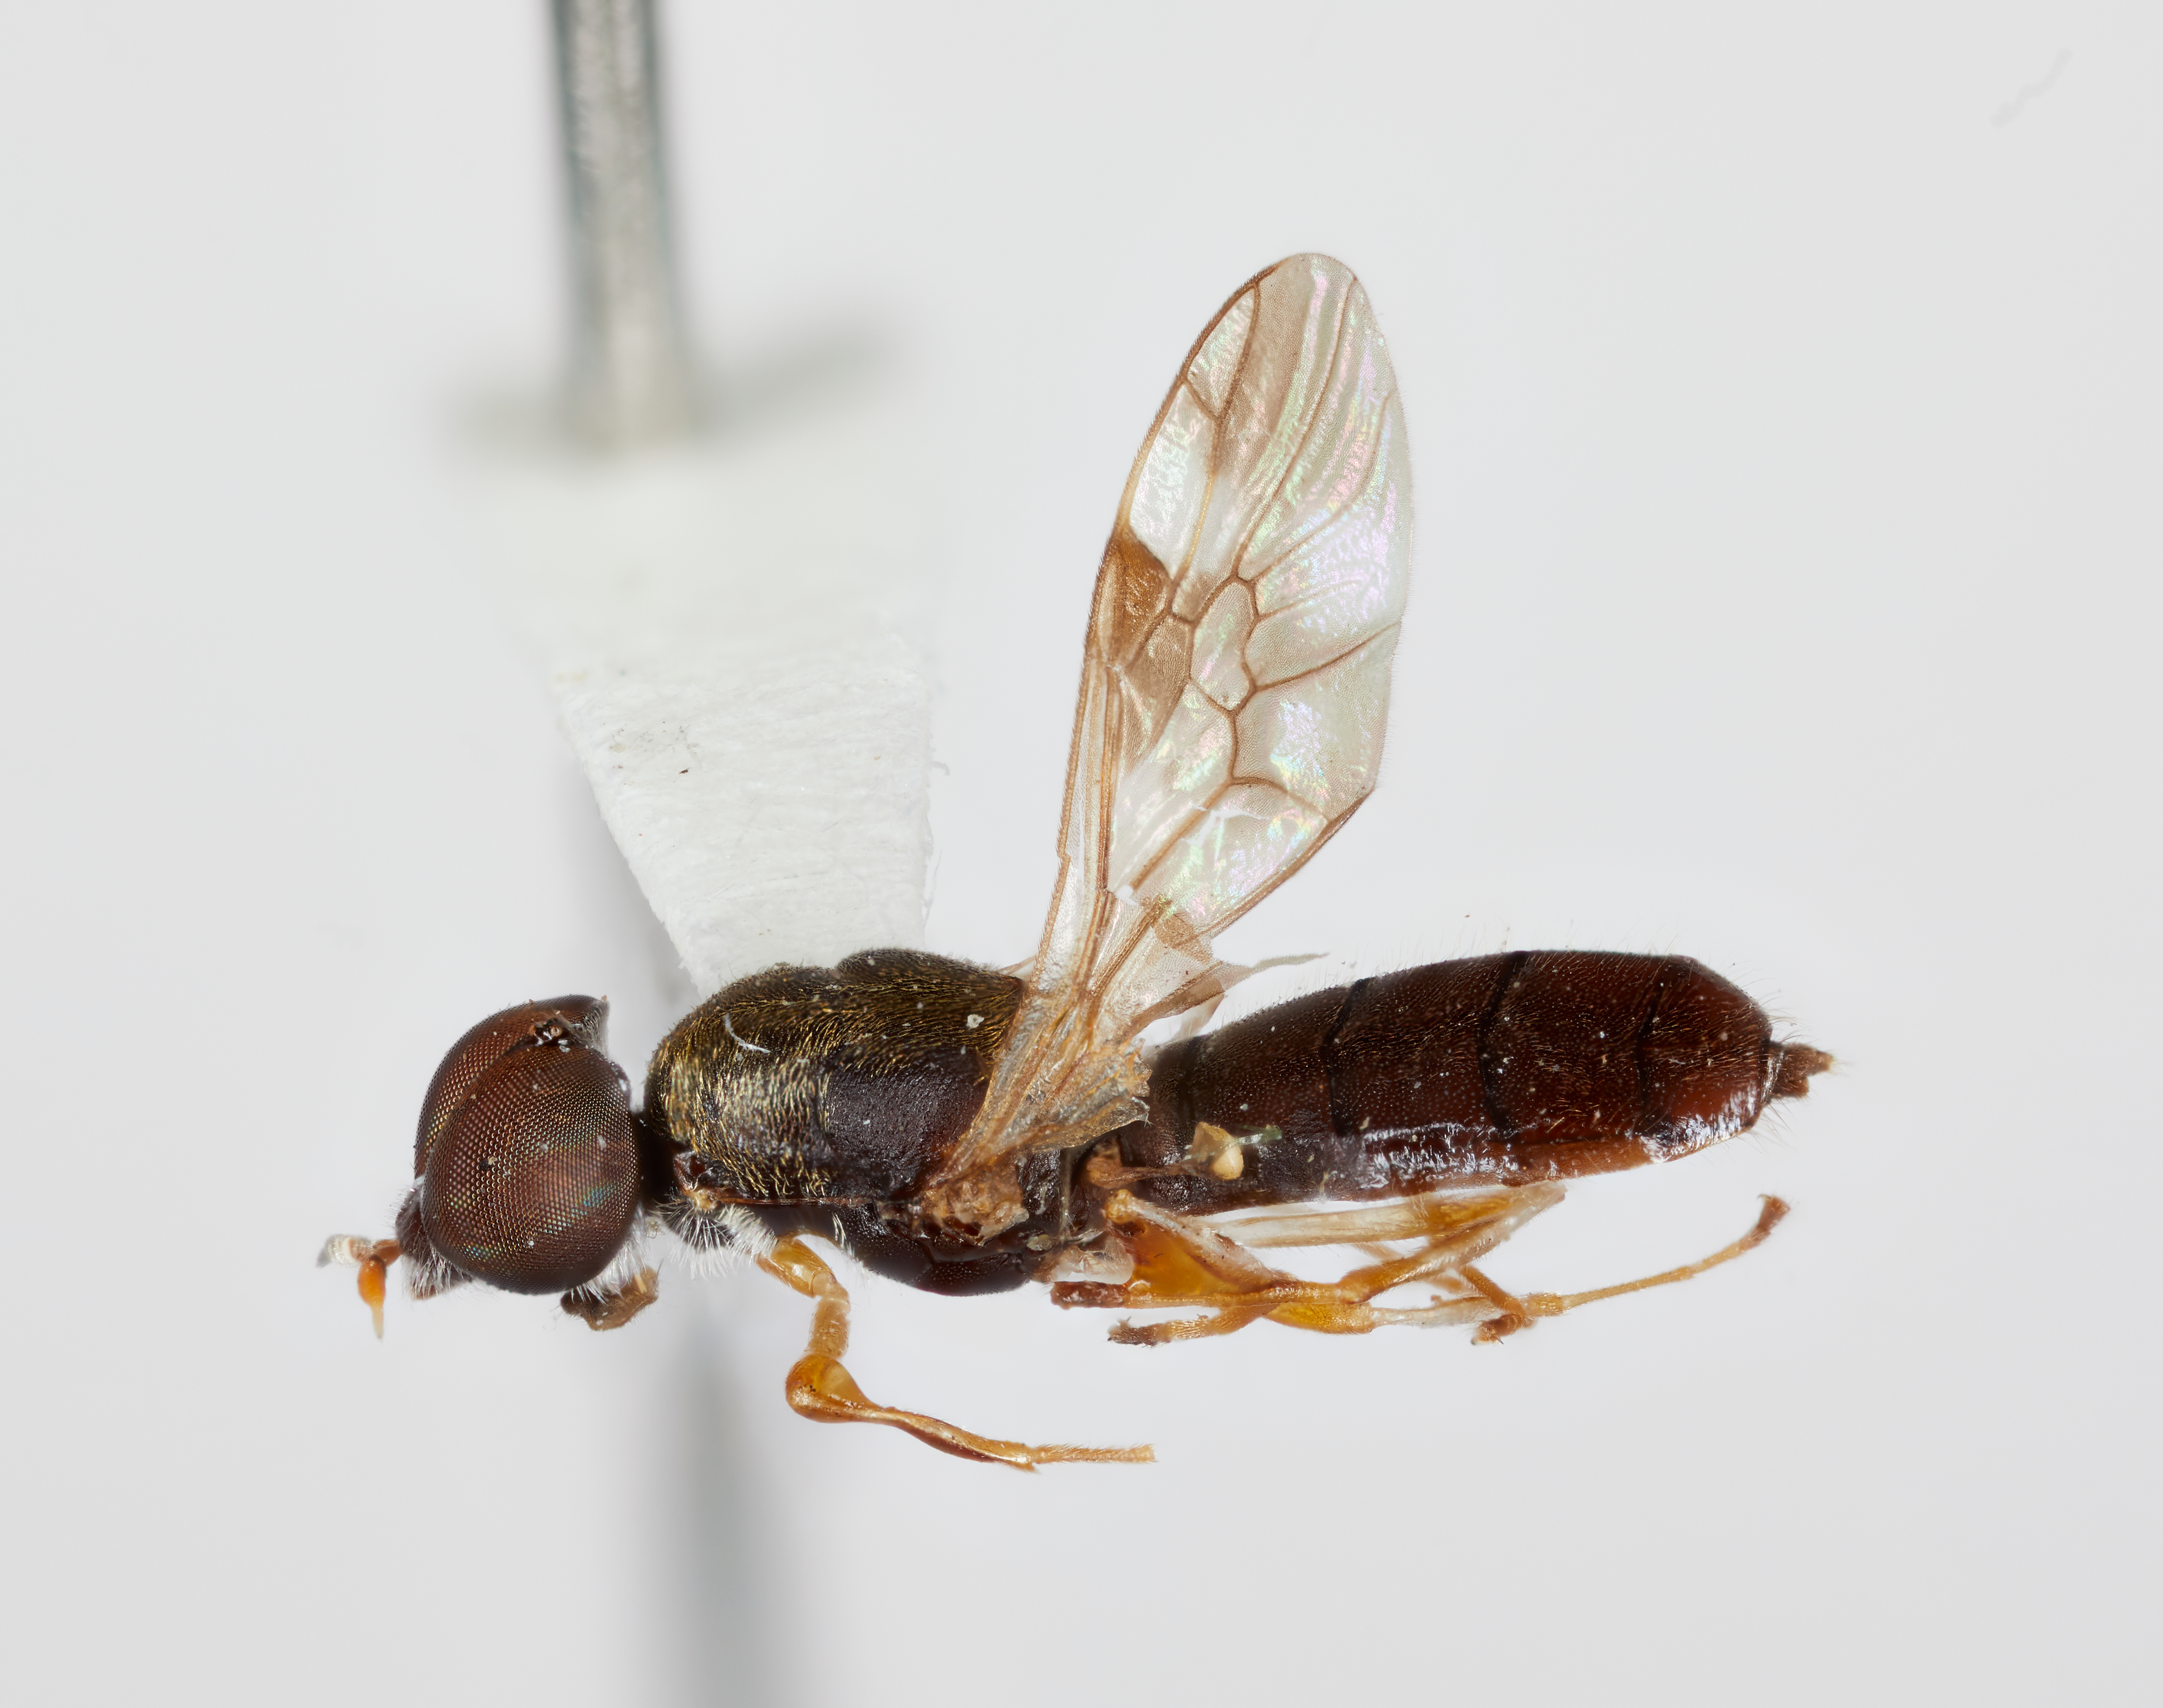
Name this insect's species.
Diaphorostylus interruptus
